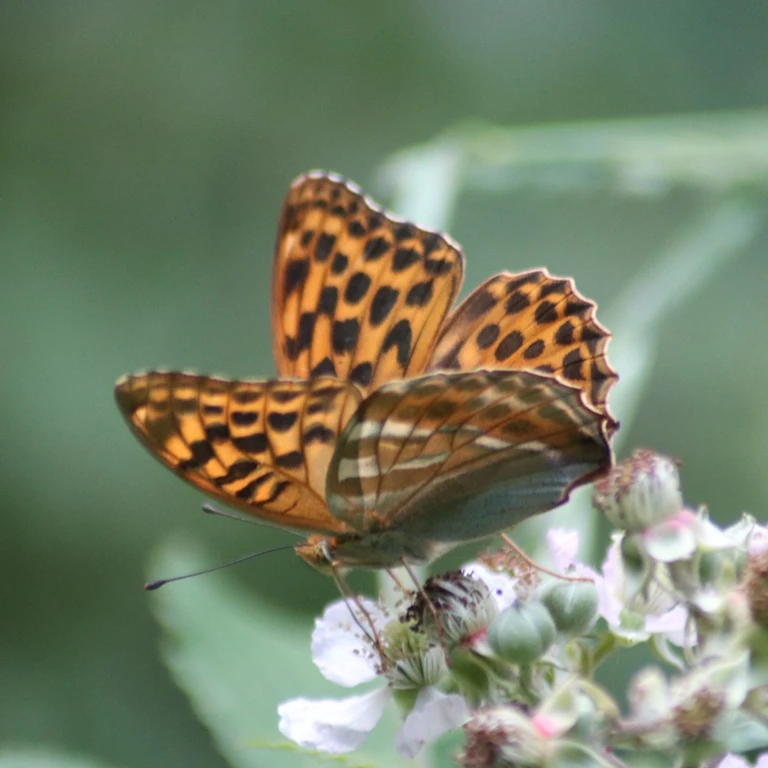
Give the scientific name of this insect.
Argynnis paphia
